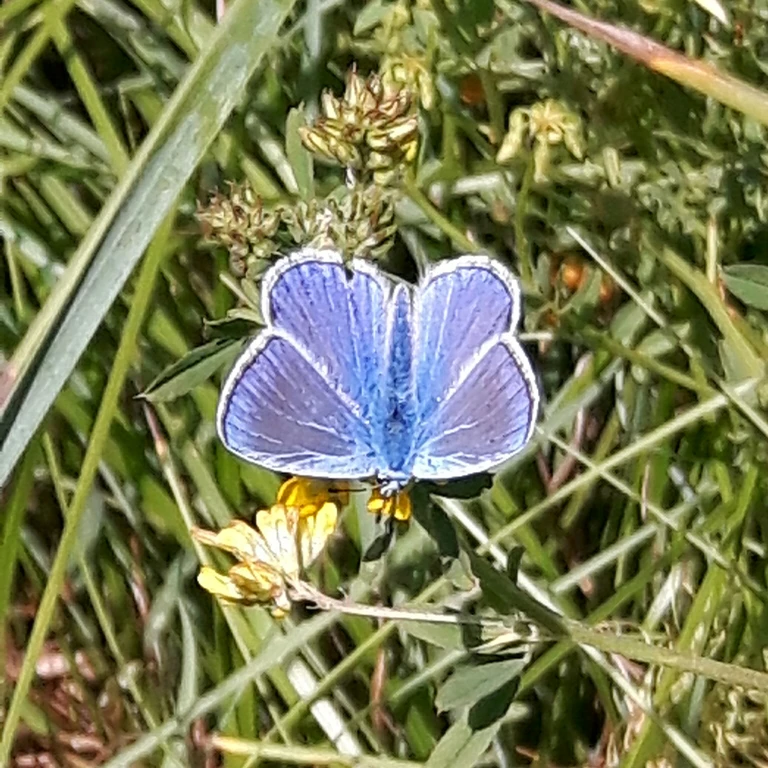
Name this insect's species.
Polyommatus icarus
